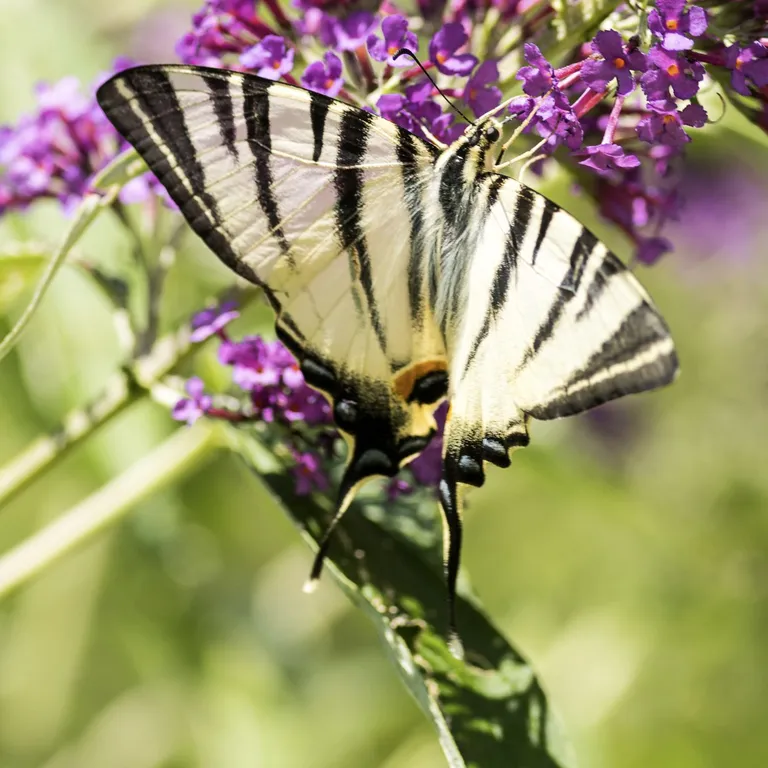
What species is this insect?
Iphiclides podalirius
